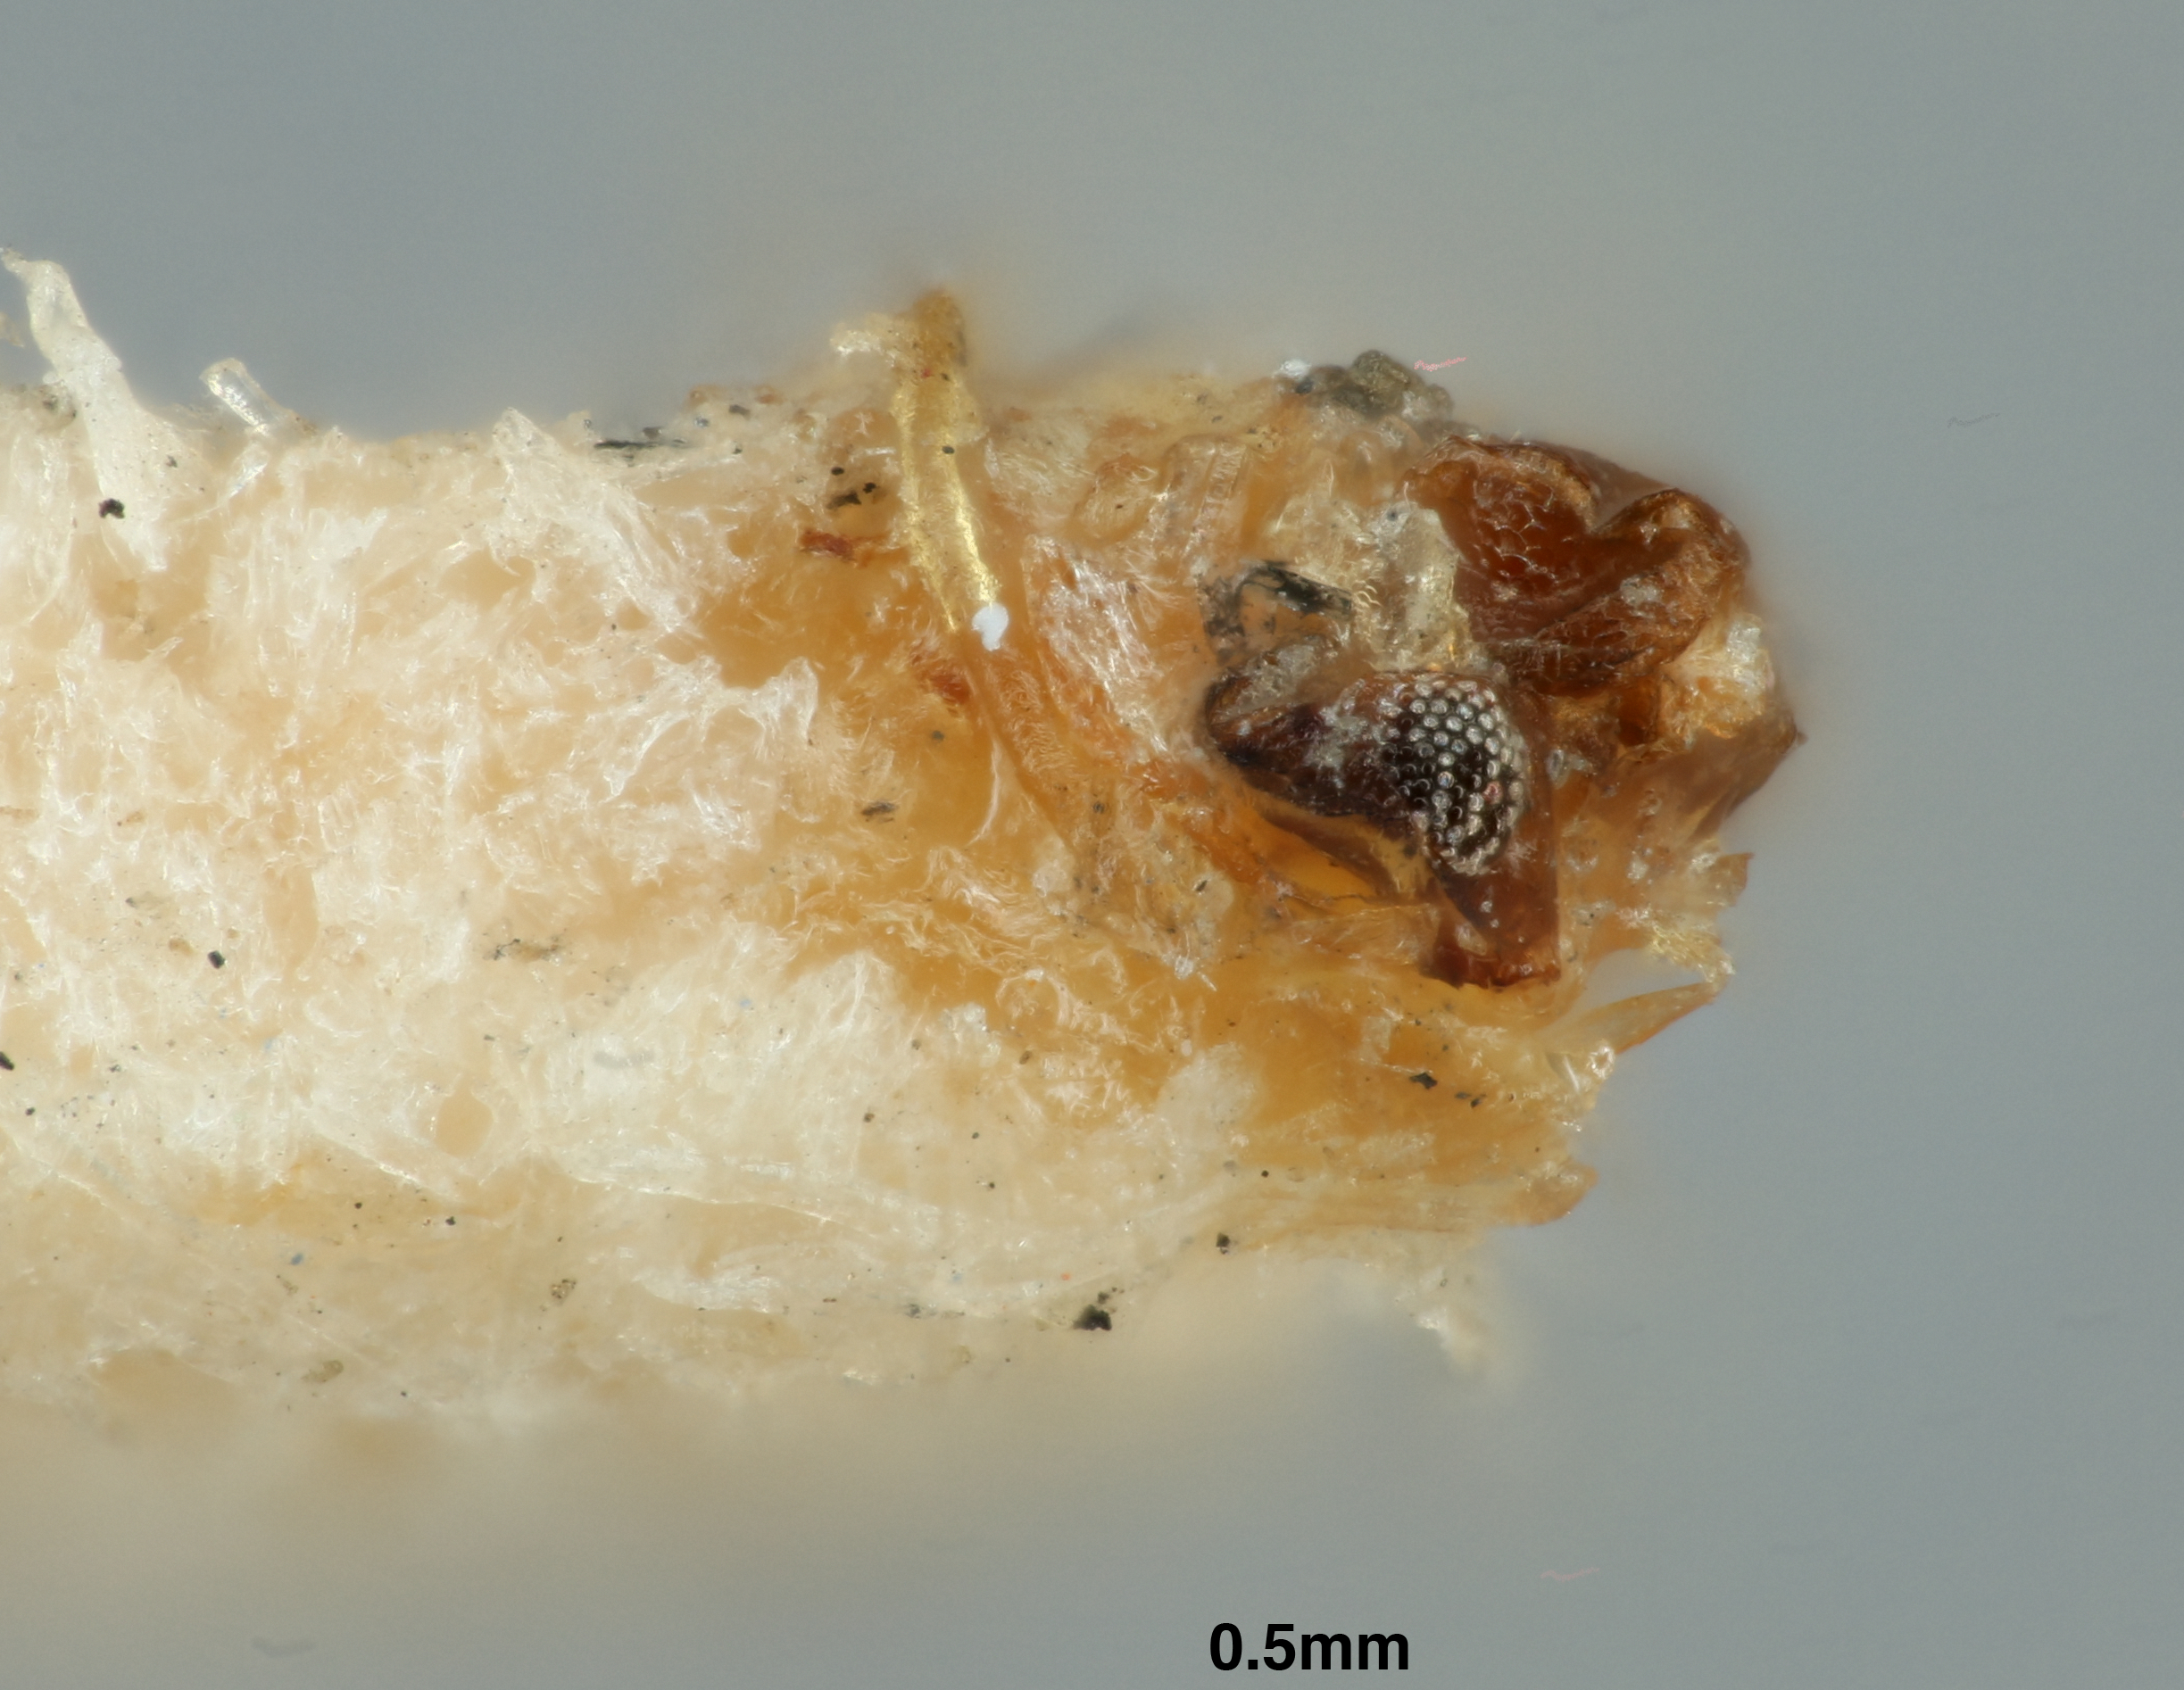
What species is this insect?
Coccobius diaspidis
